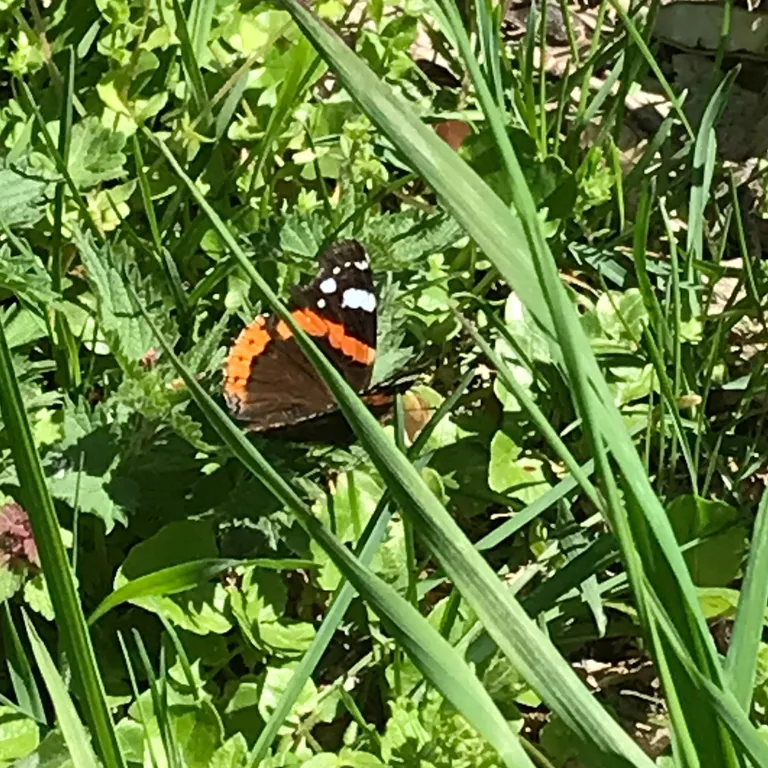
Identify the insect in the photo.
Vanessa atalanta
